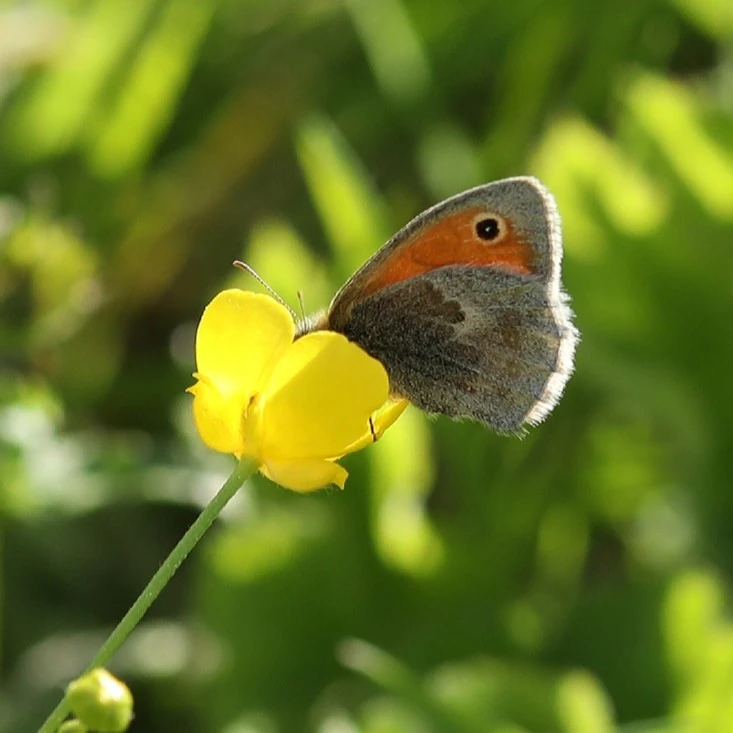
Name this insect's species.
Coenonympha pamphilus
